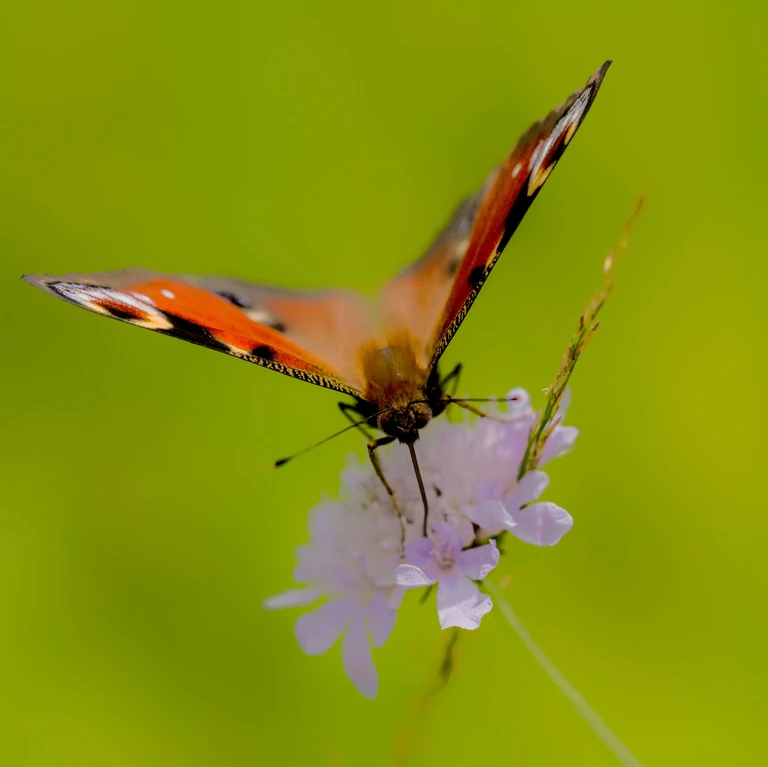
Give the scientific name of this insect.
Aglais io
